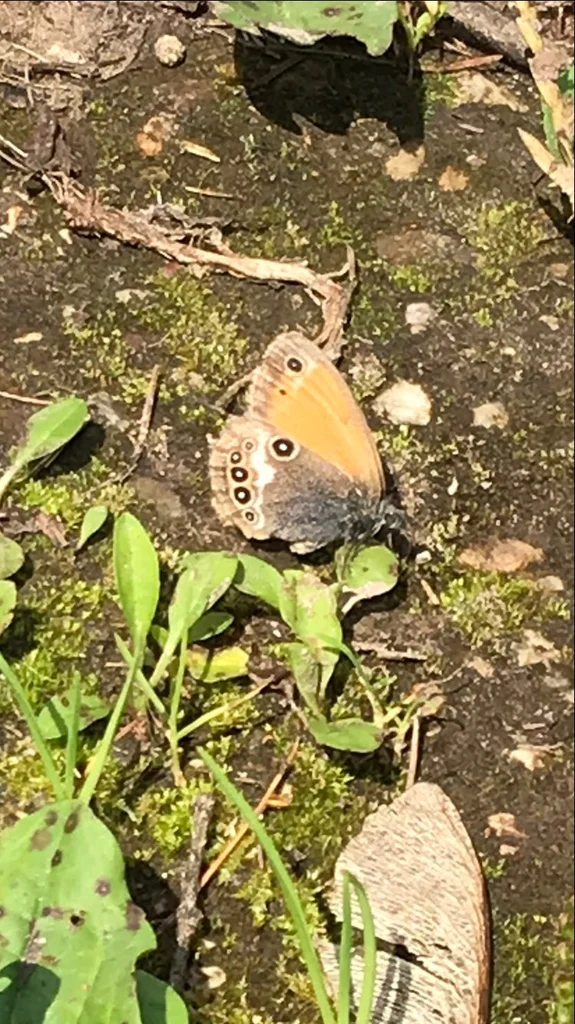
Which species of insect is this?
Coenonympha arcania
